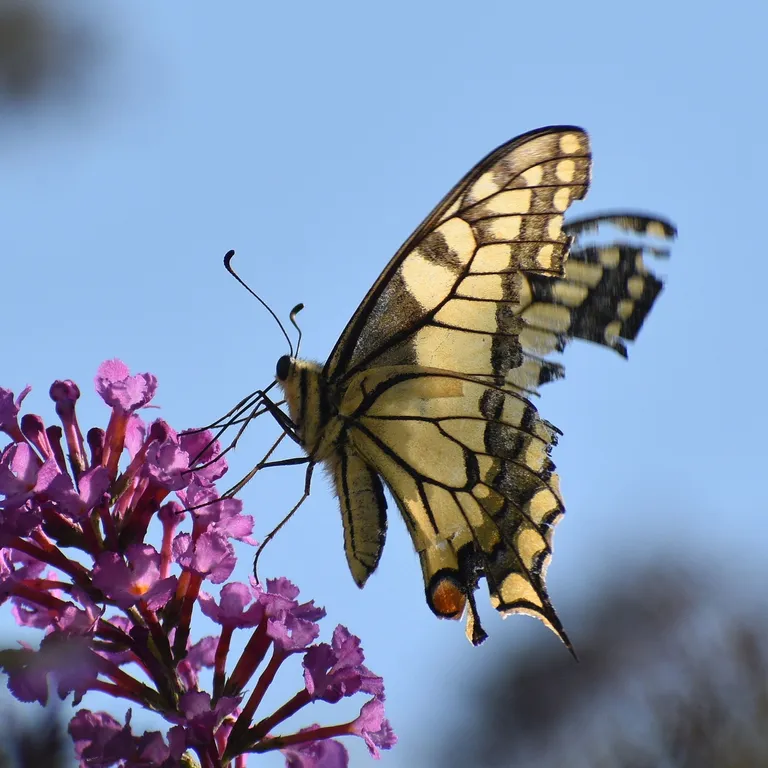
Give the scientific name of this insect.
Papilio machaon
